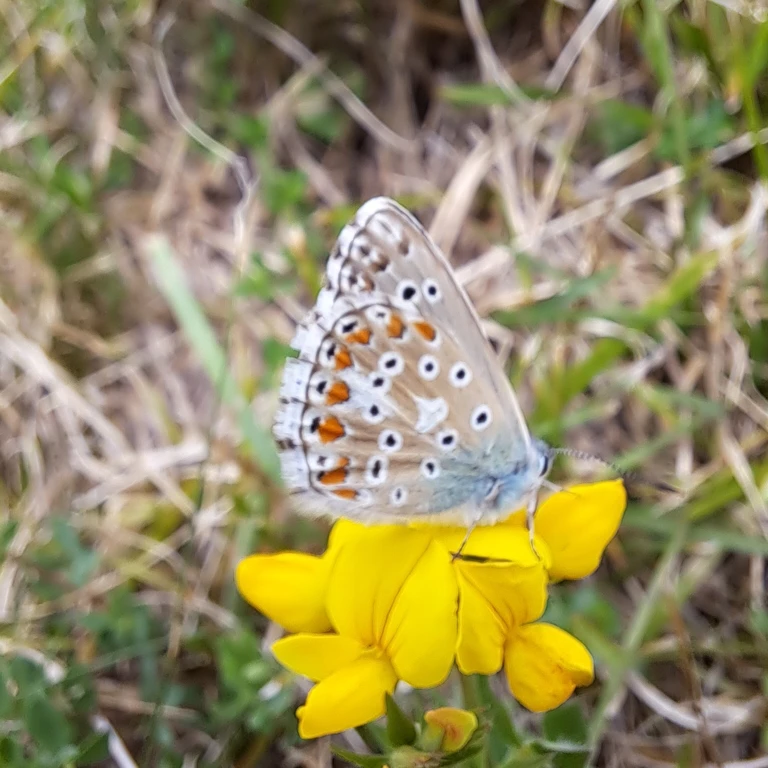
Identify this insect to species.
Lysandra bellargus
